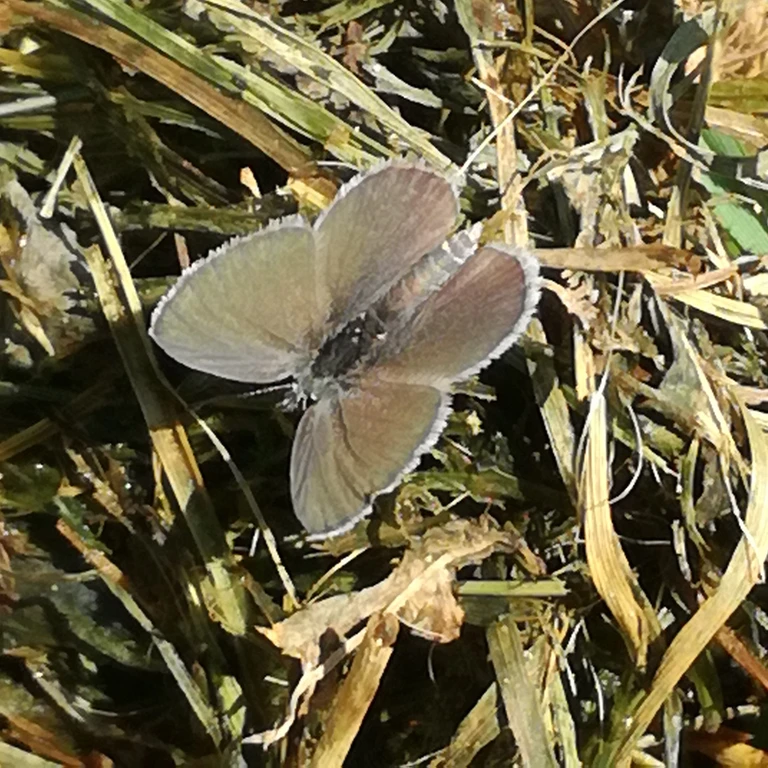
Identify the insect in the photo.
Cupido minimus
